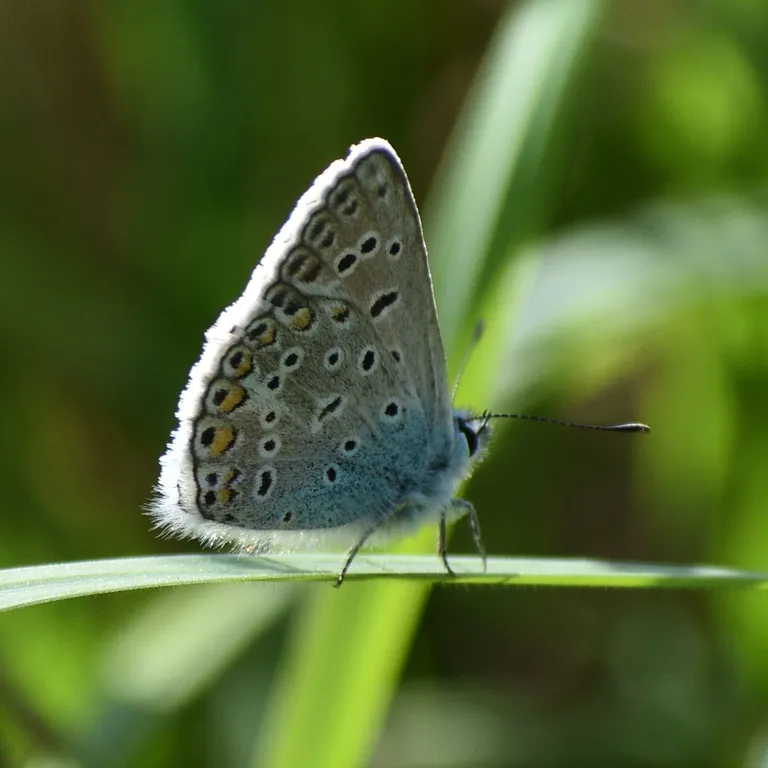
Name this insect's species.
Polyommatus icarus
